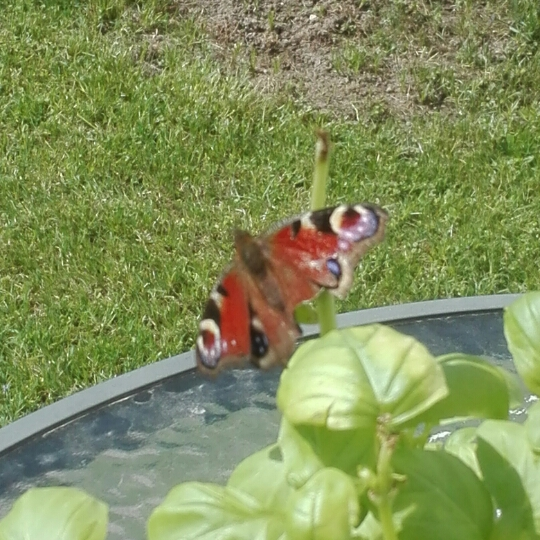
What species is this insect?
Aglais io
